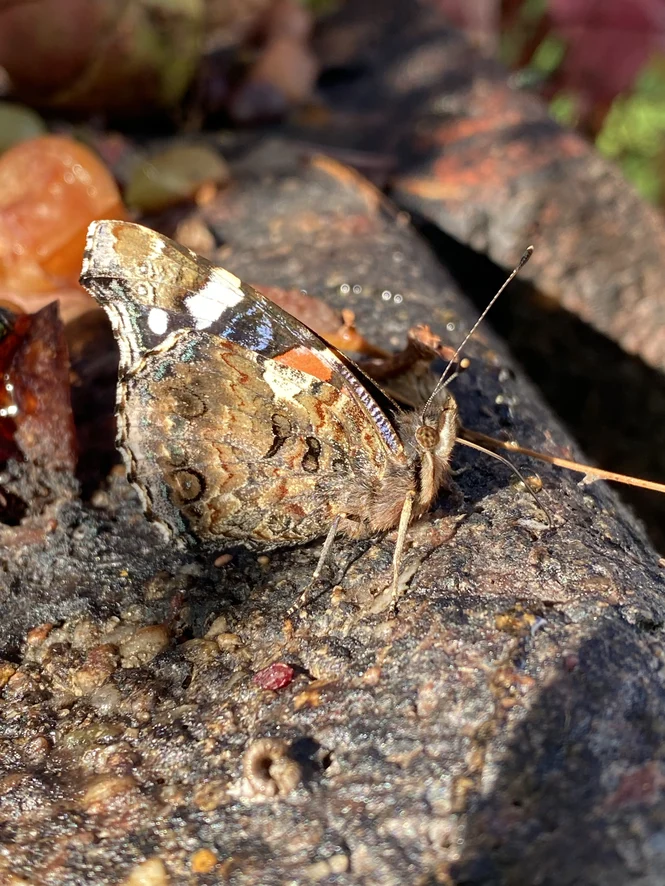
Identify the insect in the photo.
Vanessa atalanta
